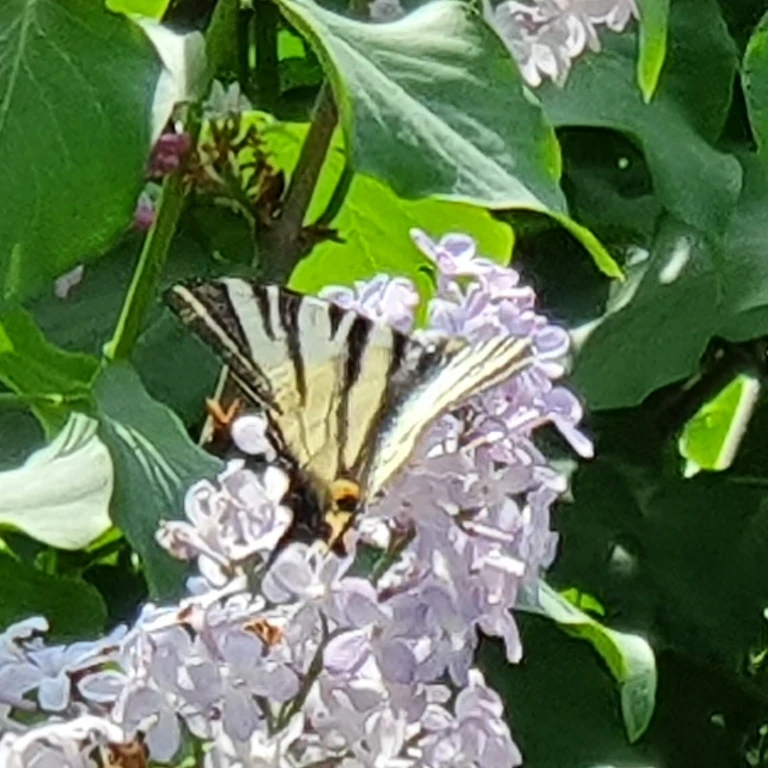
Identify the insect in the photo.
Iphiclides podalirius
